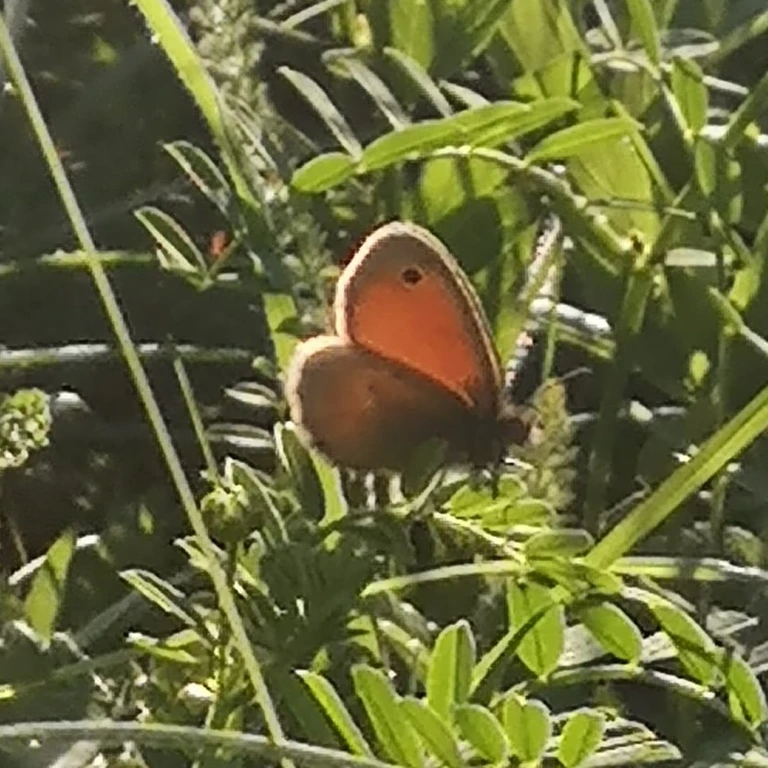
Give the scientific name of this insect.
Coenonympha pamphilus
